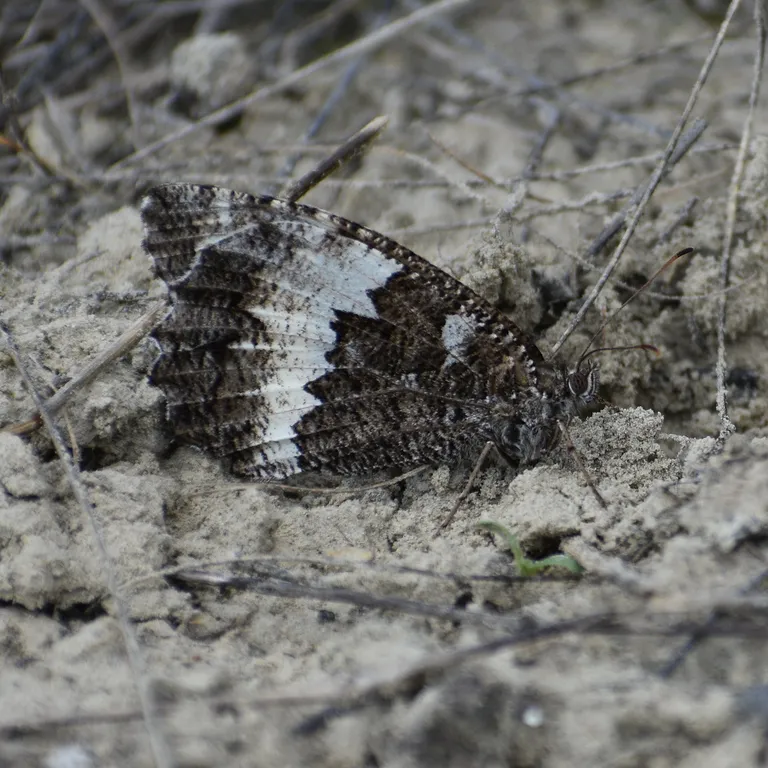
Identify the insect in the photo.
Brintesia circe
